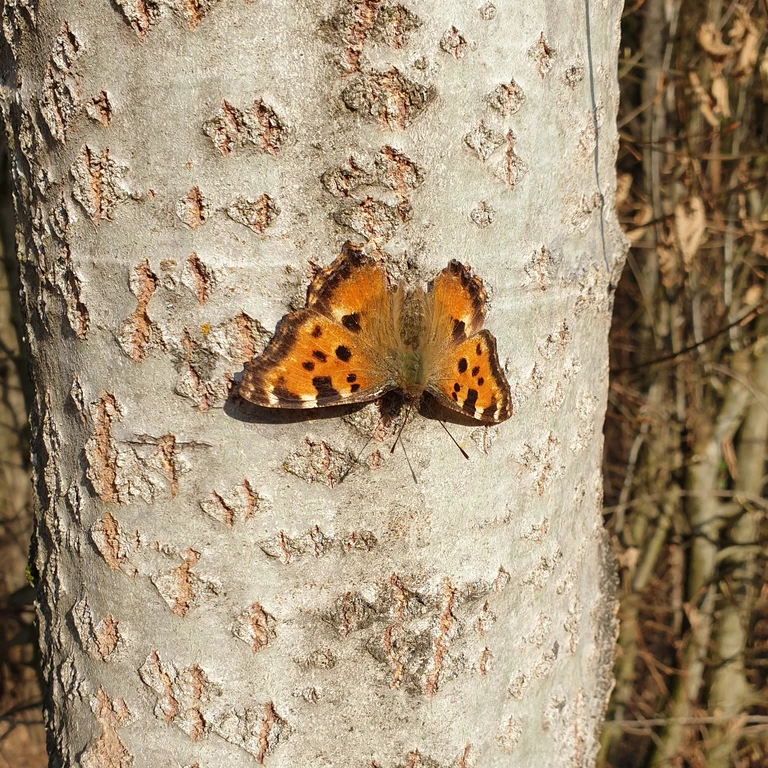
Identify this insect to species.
Nymphalis polychloros
